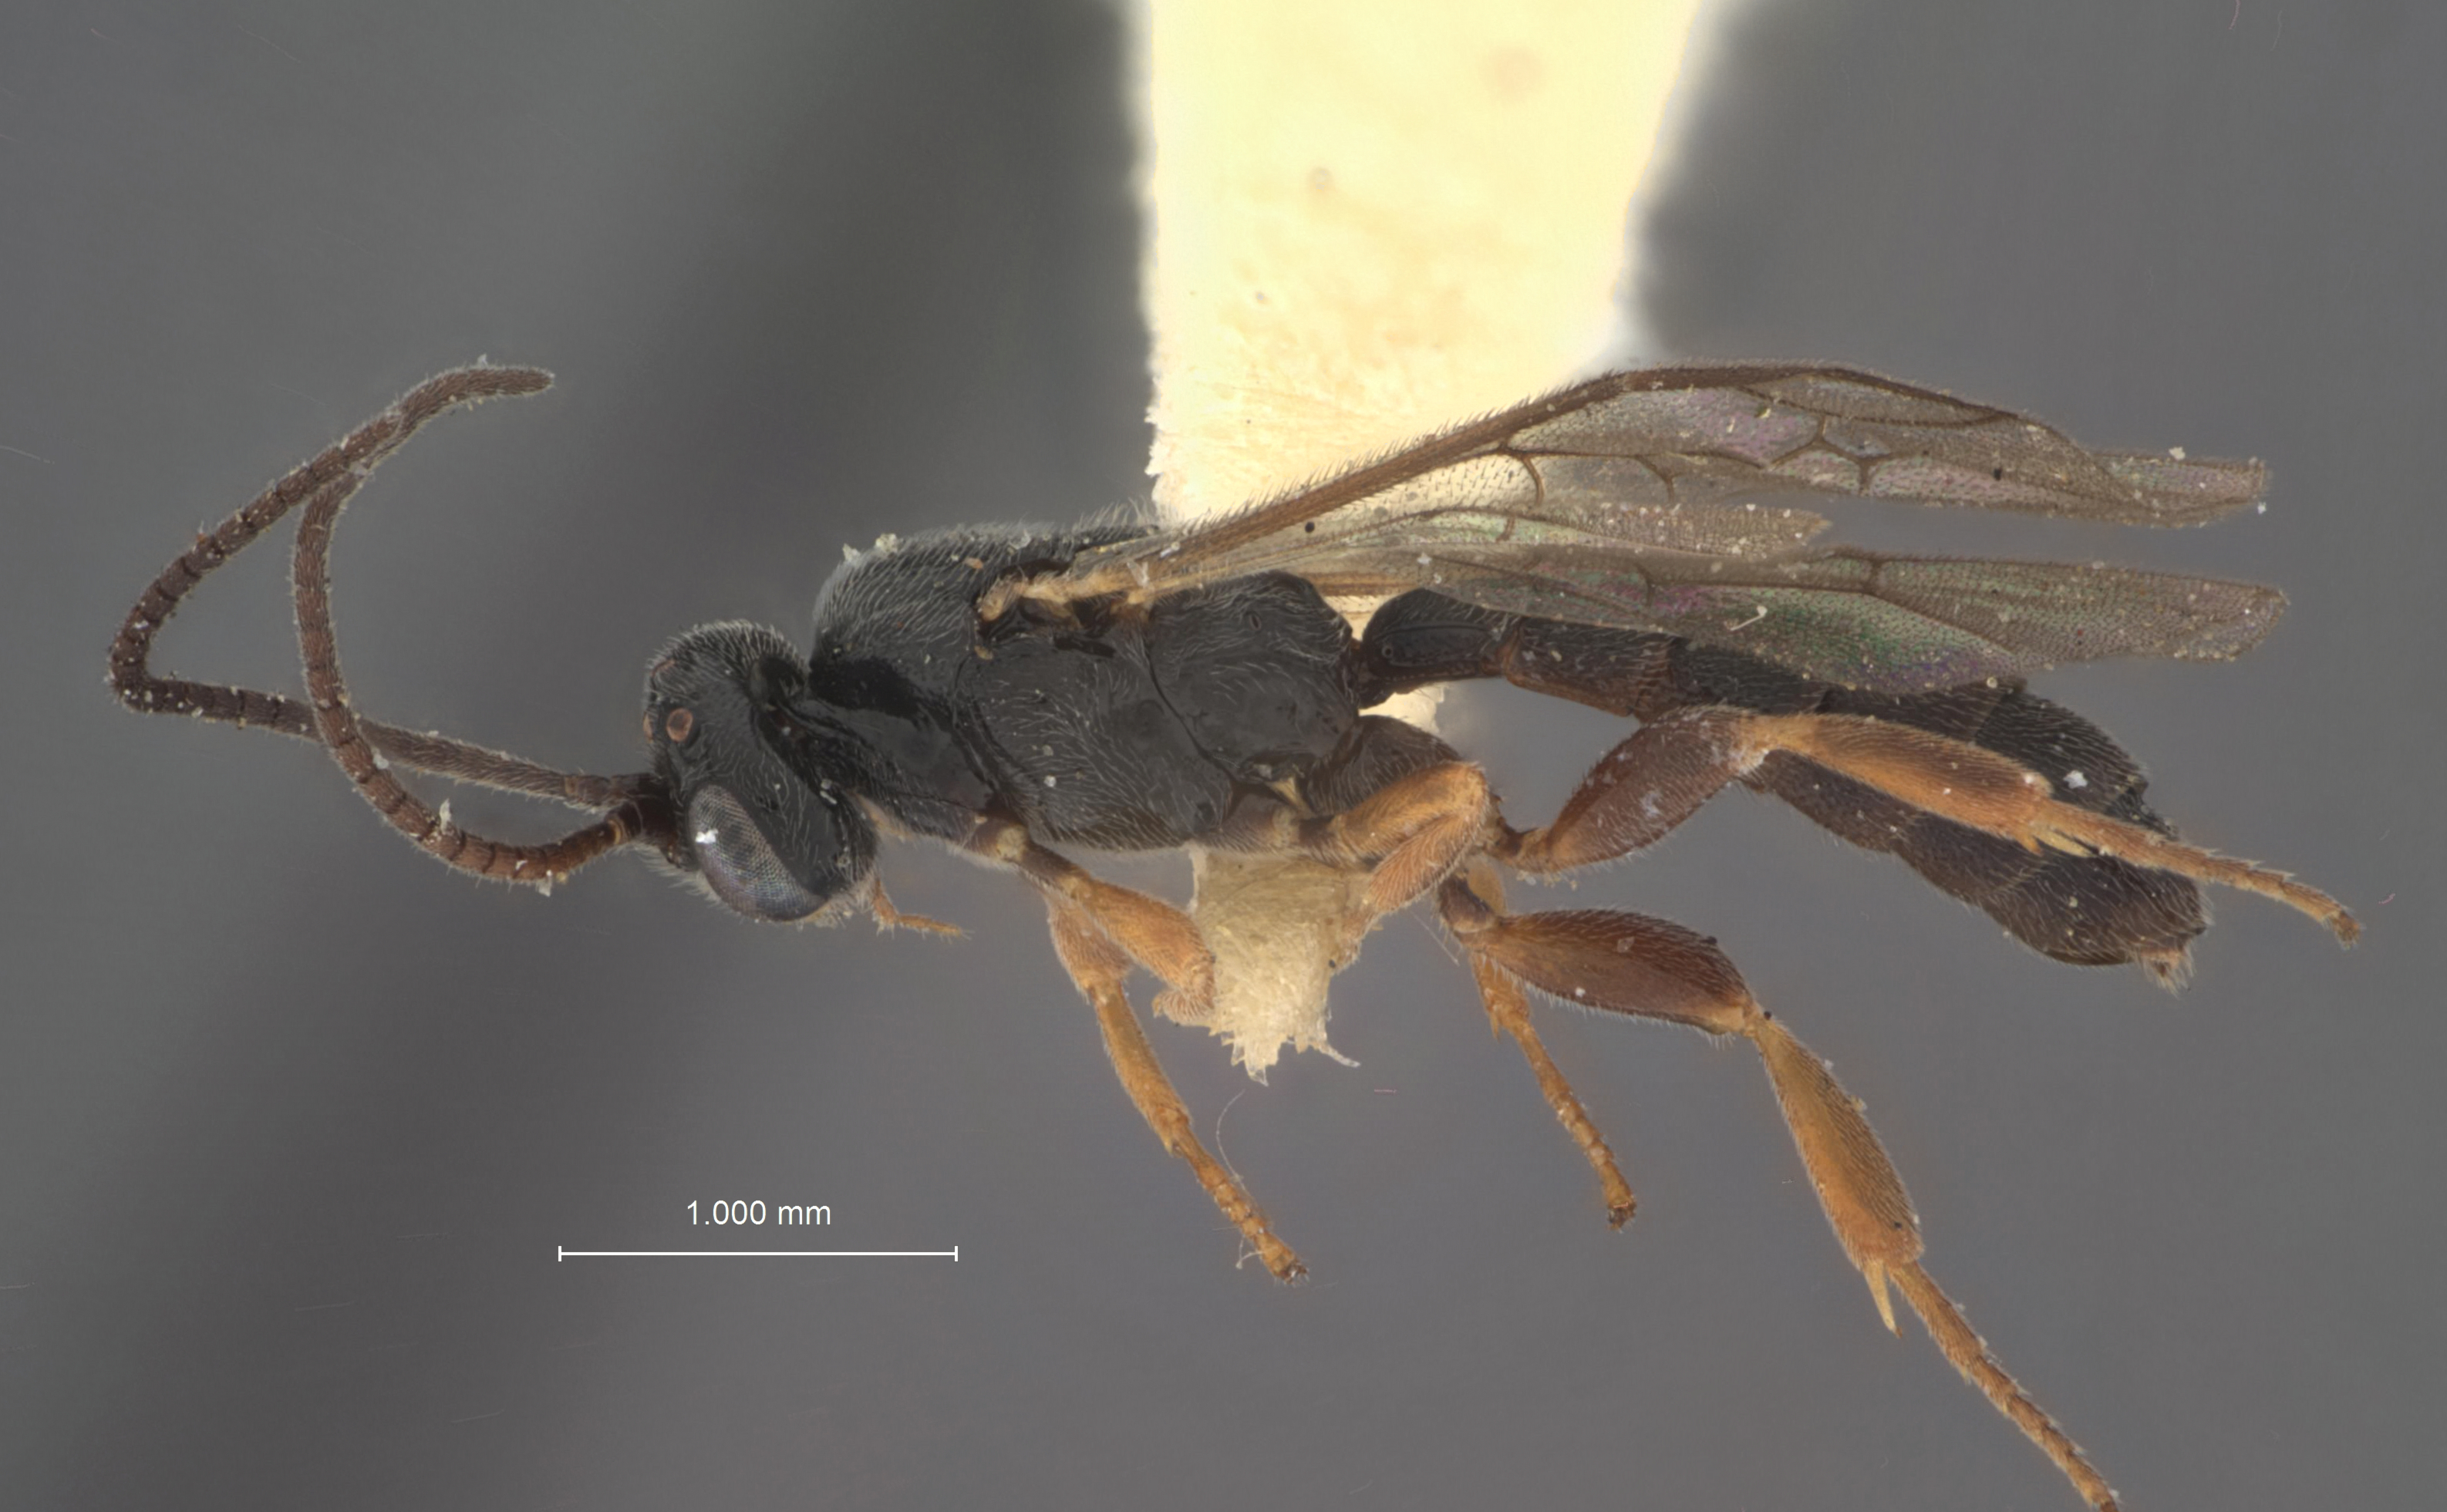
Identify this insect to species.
Chorinaeus funebris
